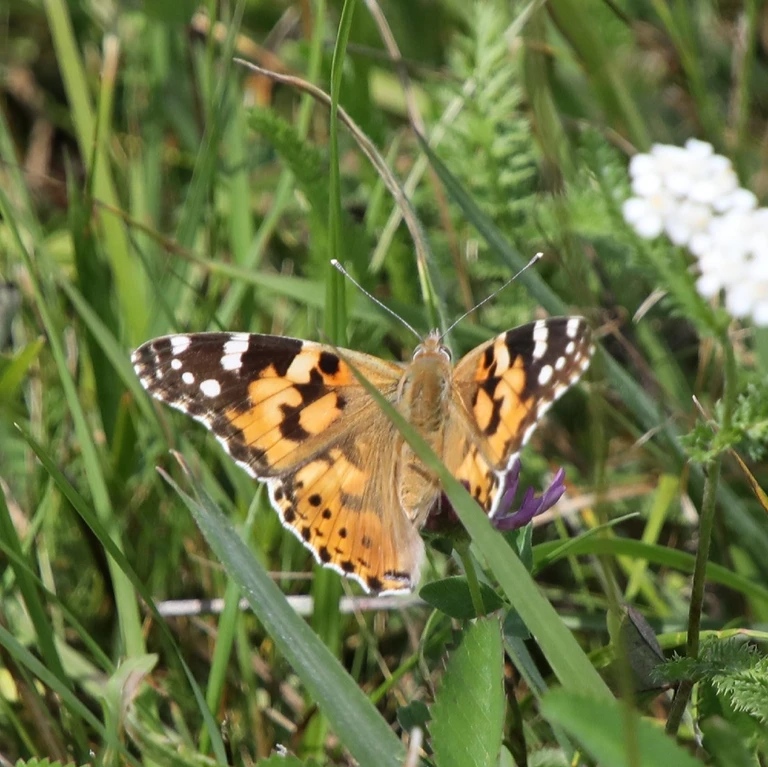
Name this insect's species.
Vanessa cardui
